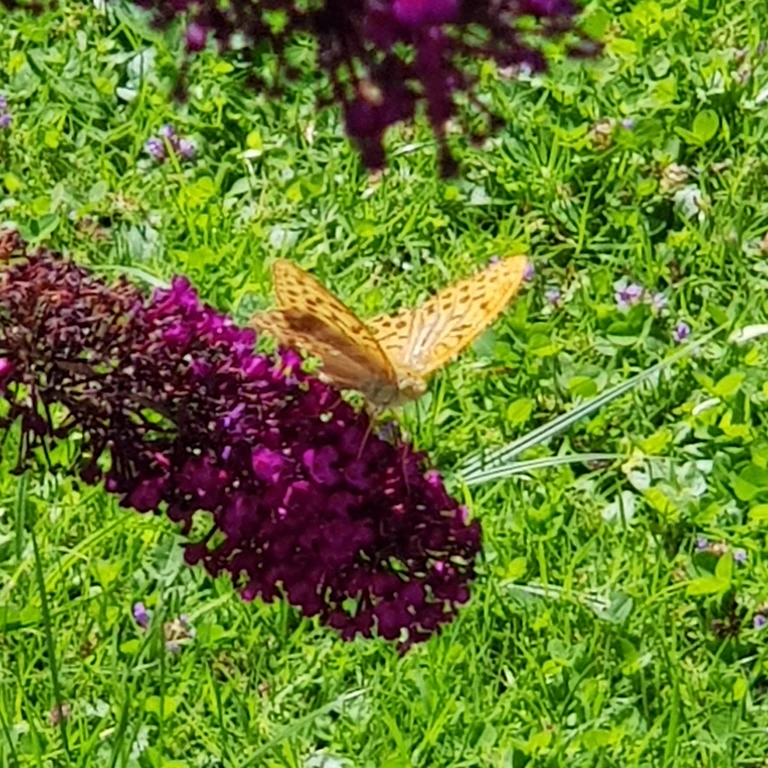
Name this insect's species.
Argynnis paphia
